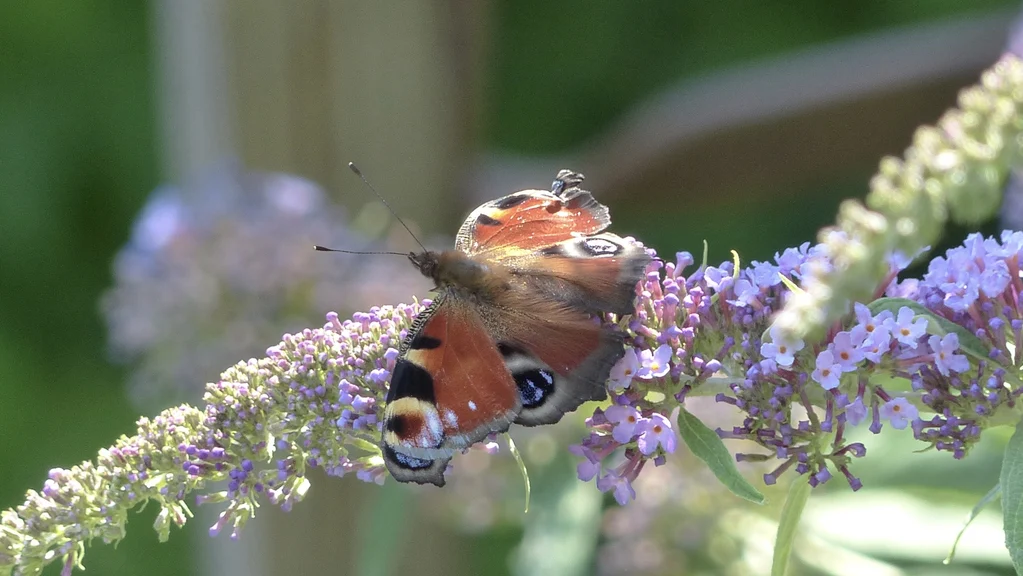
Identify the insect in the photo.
Aglais io
